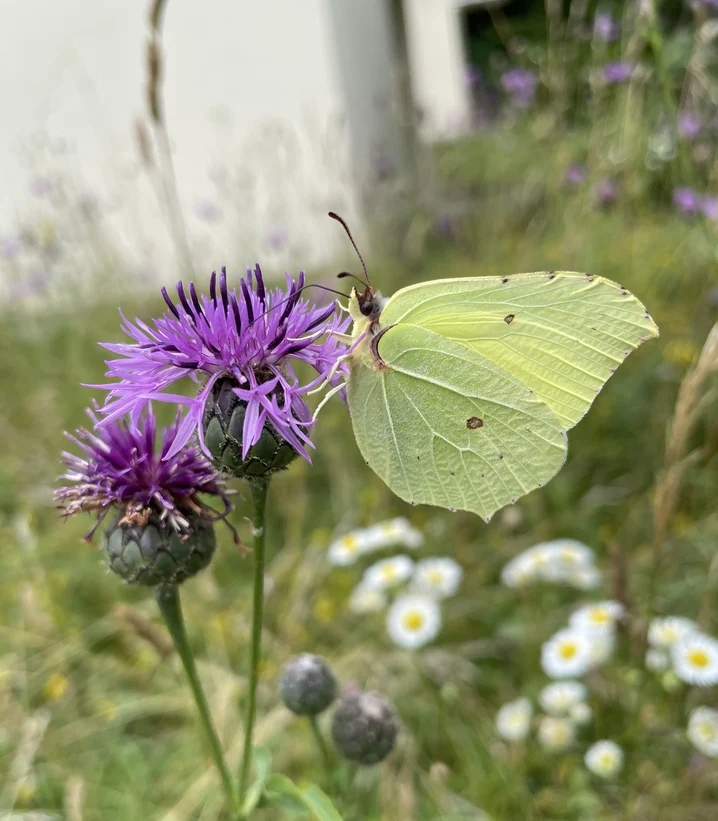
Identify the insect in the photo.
Gonepteryx rhamni
